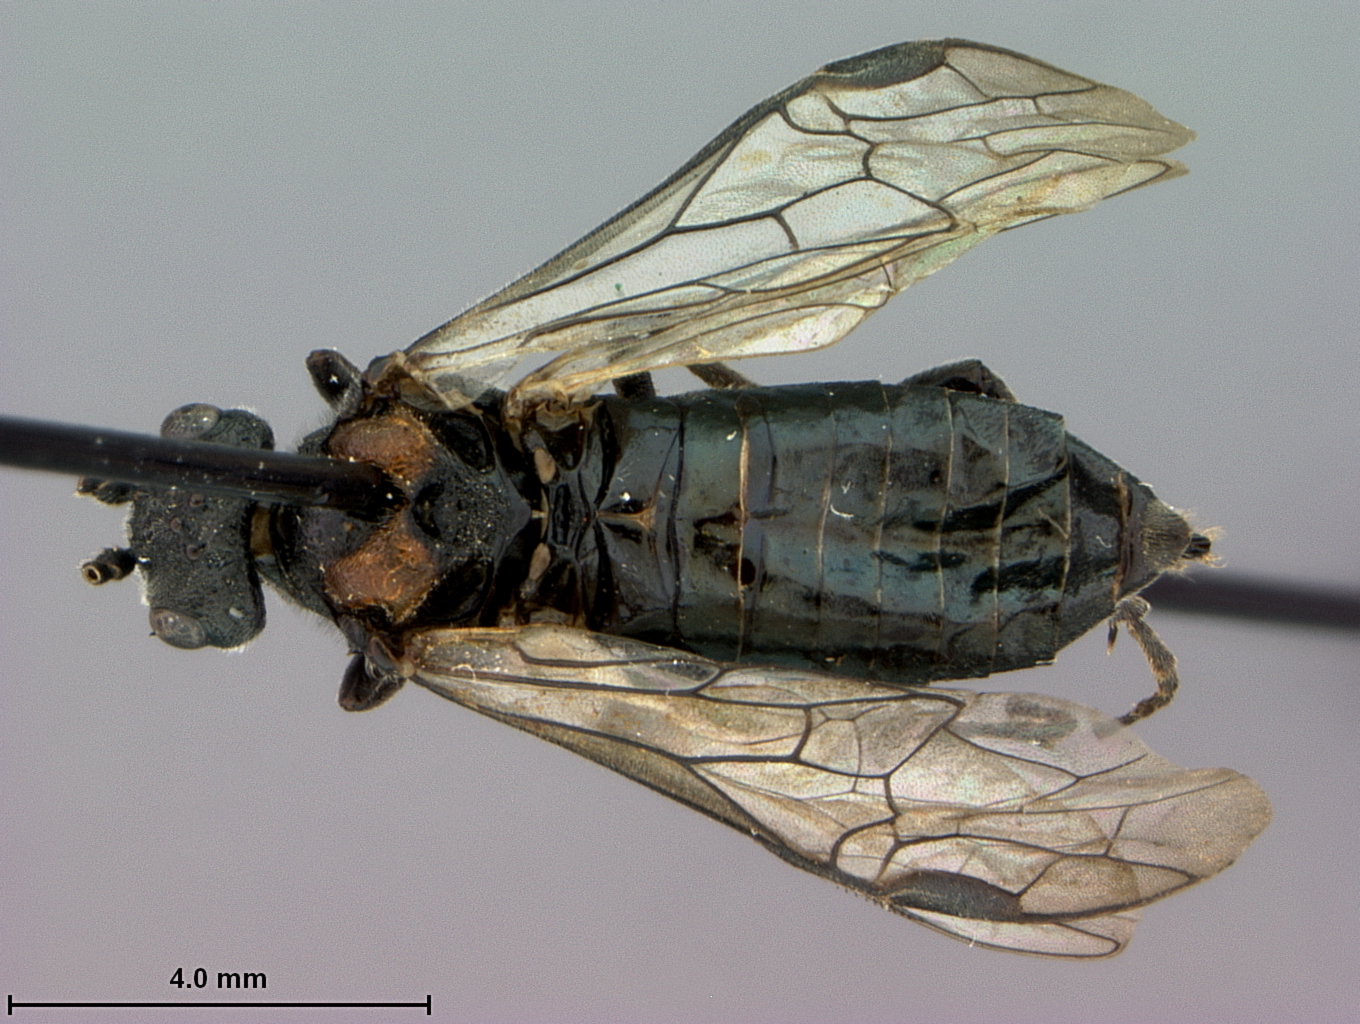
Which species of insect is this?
Dolerus yokohamensis
